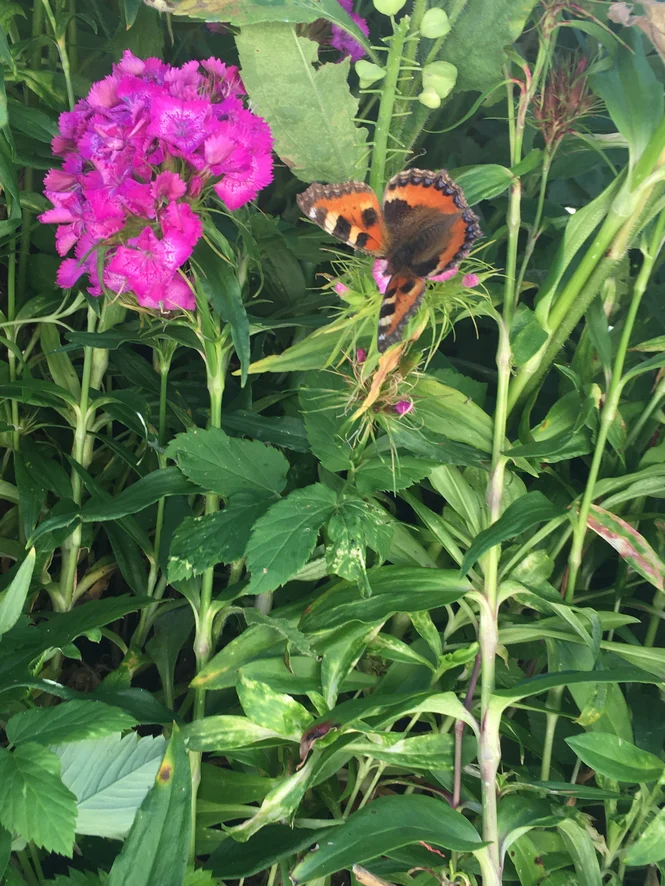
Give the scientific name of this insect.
Aglais urticae
